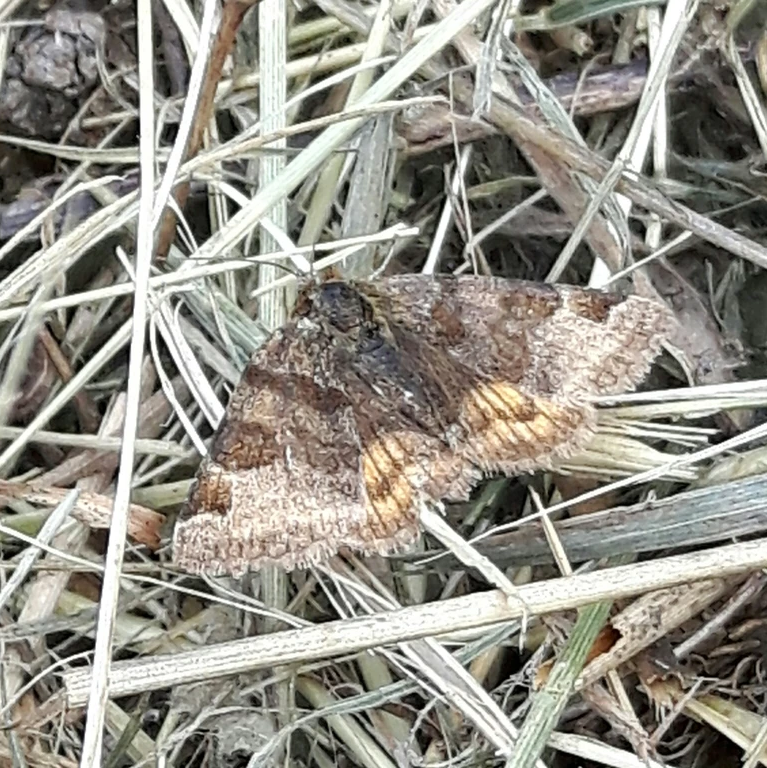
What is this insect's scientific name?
Euclidia glyphica
